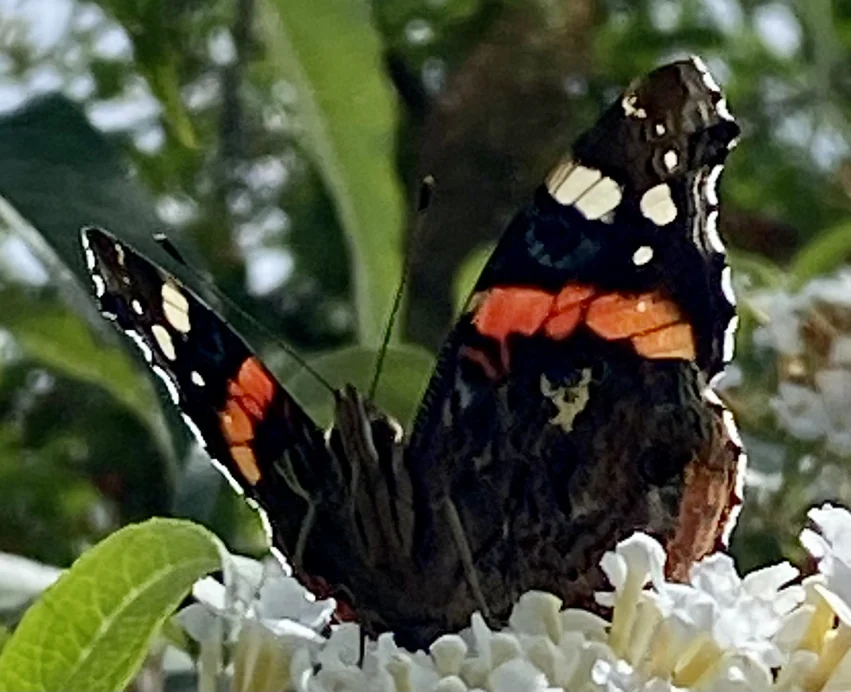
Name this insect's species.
Vanessa atalanta
